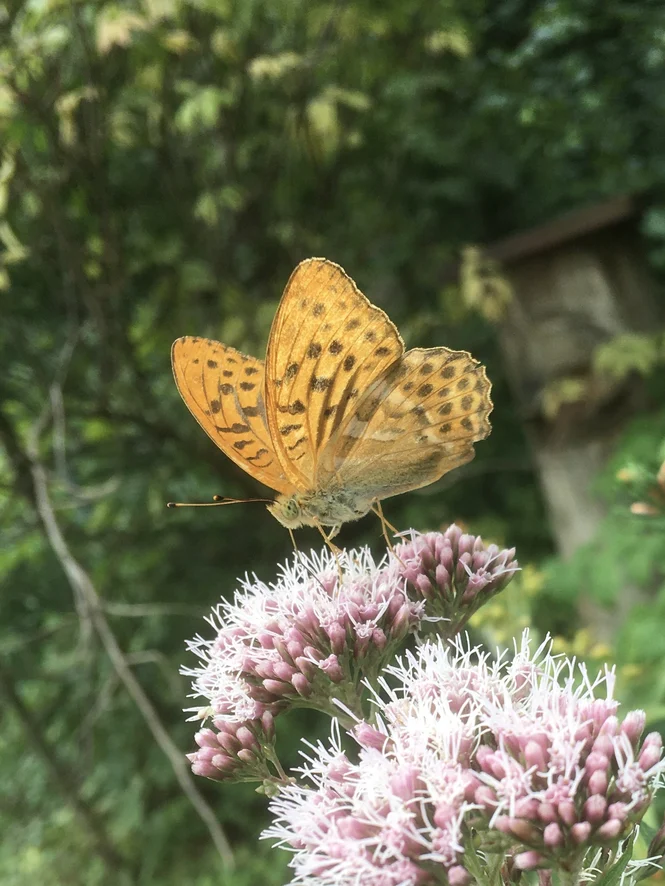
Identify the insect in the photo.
Argynnis paphia
